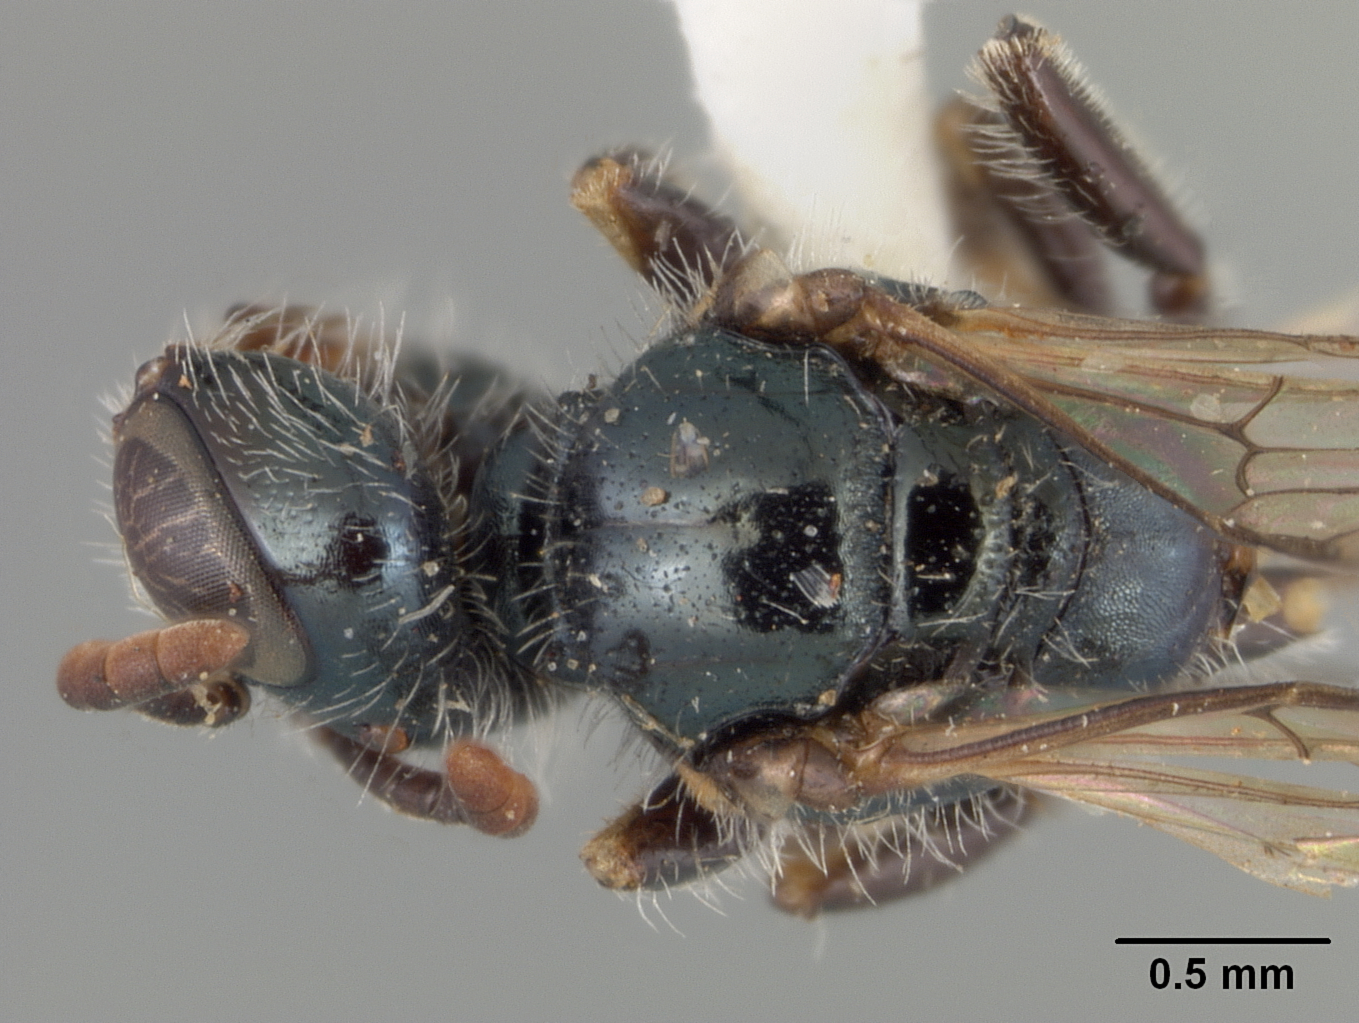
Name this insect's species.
Perdita nevadensis
